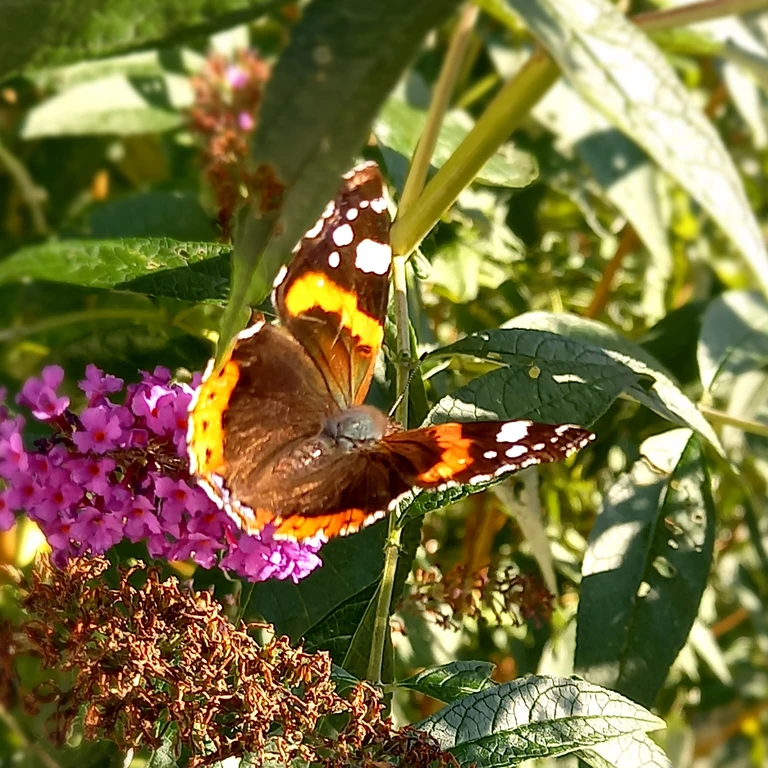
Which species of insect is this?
Vanessa atalanta
